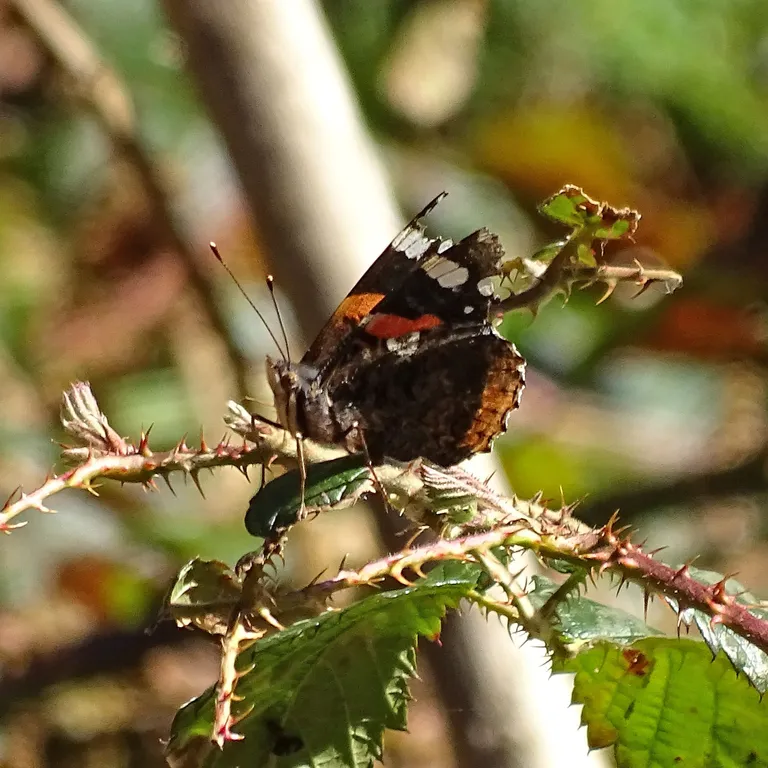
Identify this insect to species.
Vanessa atalanta
